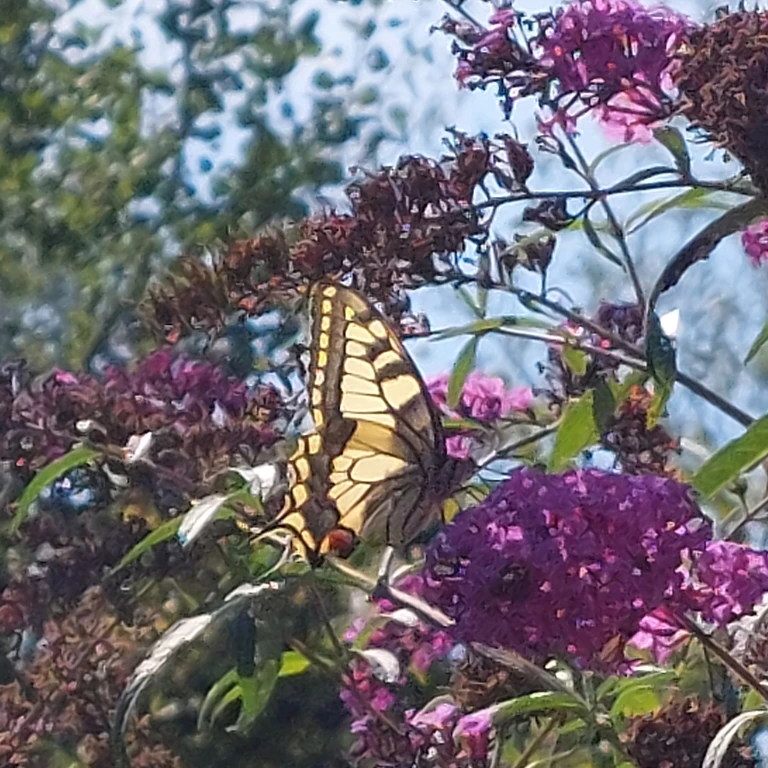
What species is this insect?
Papilio machaon
